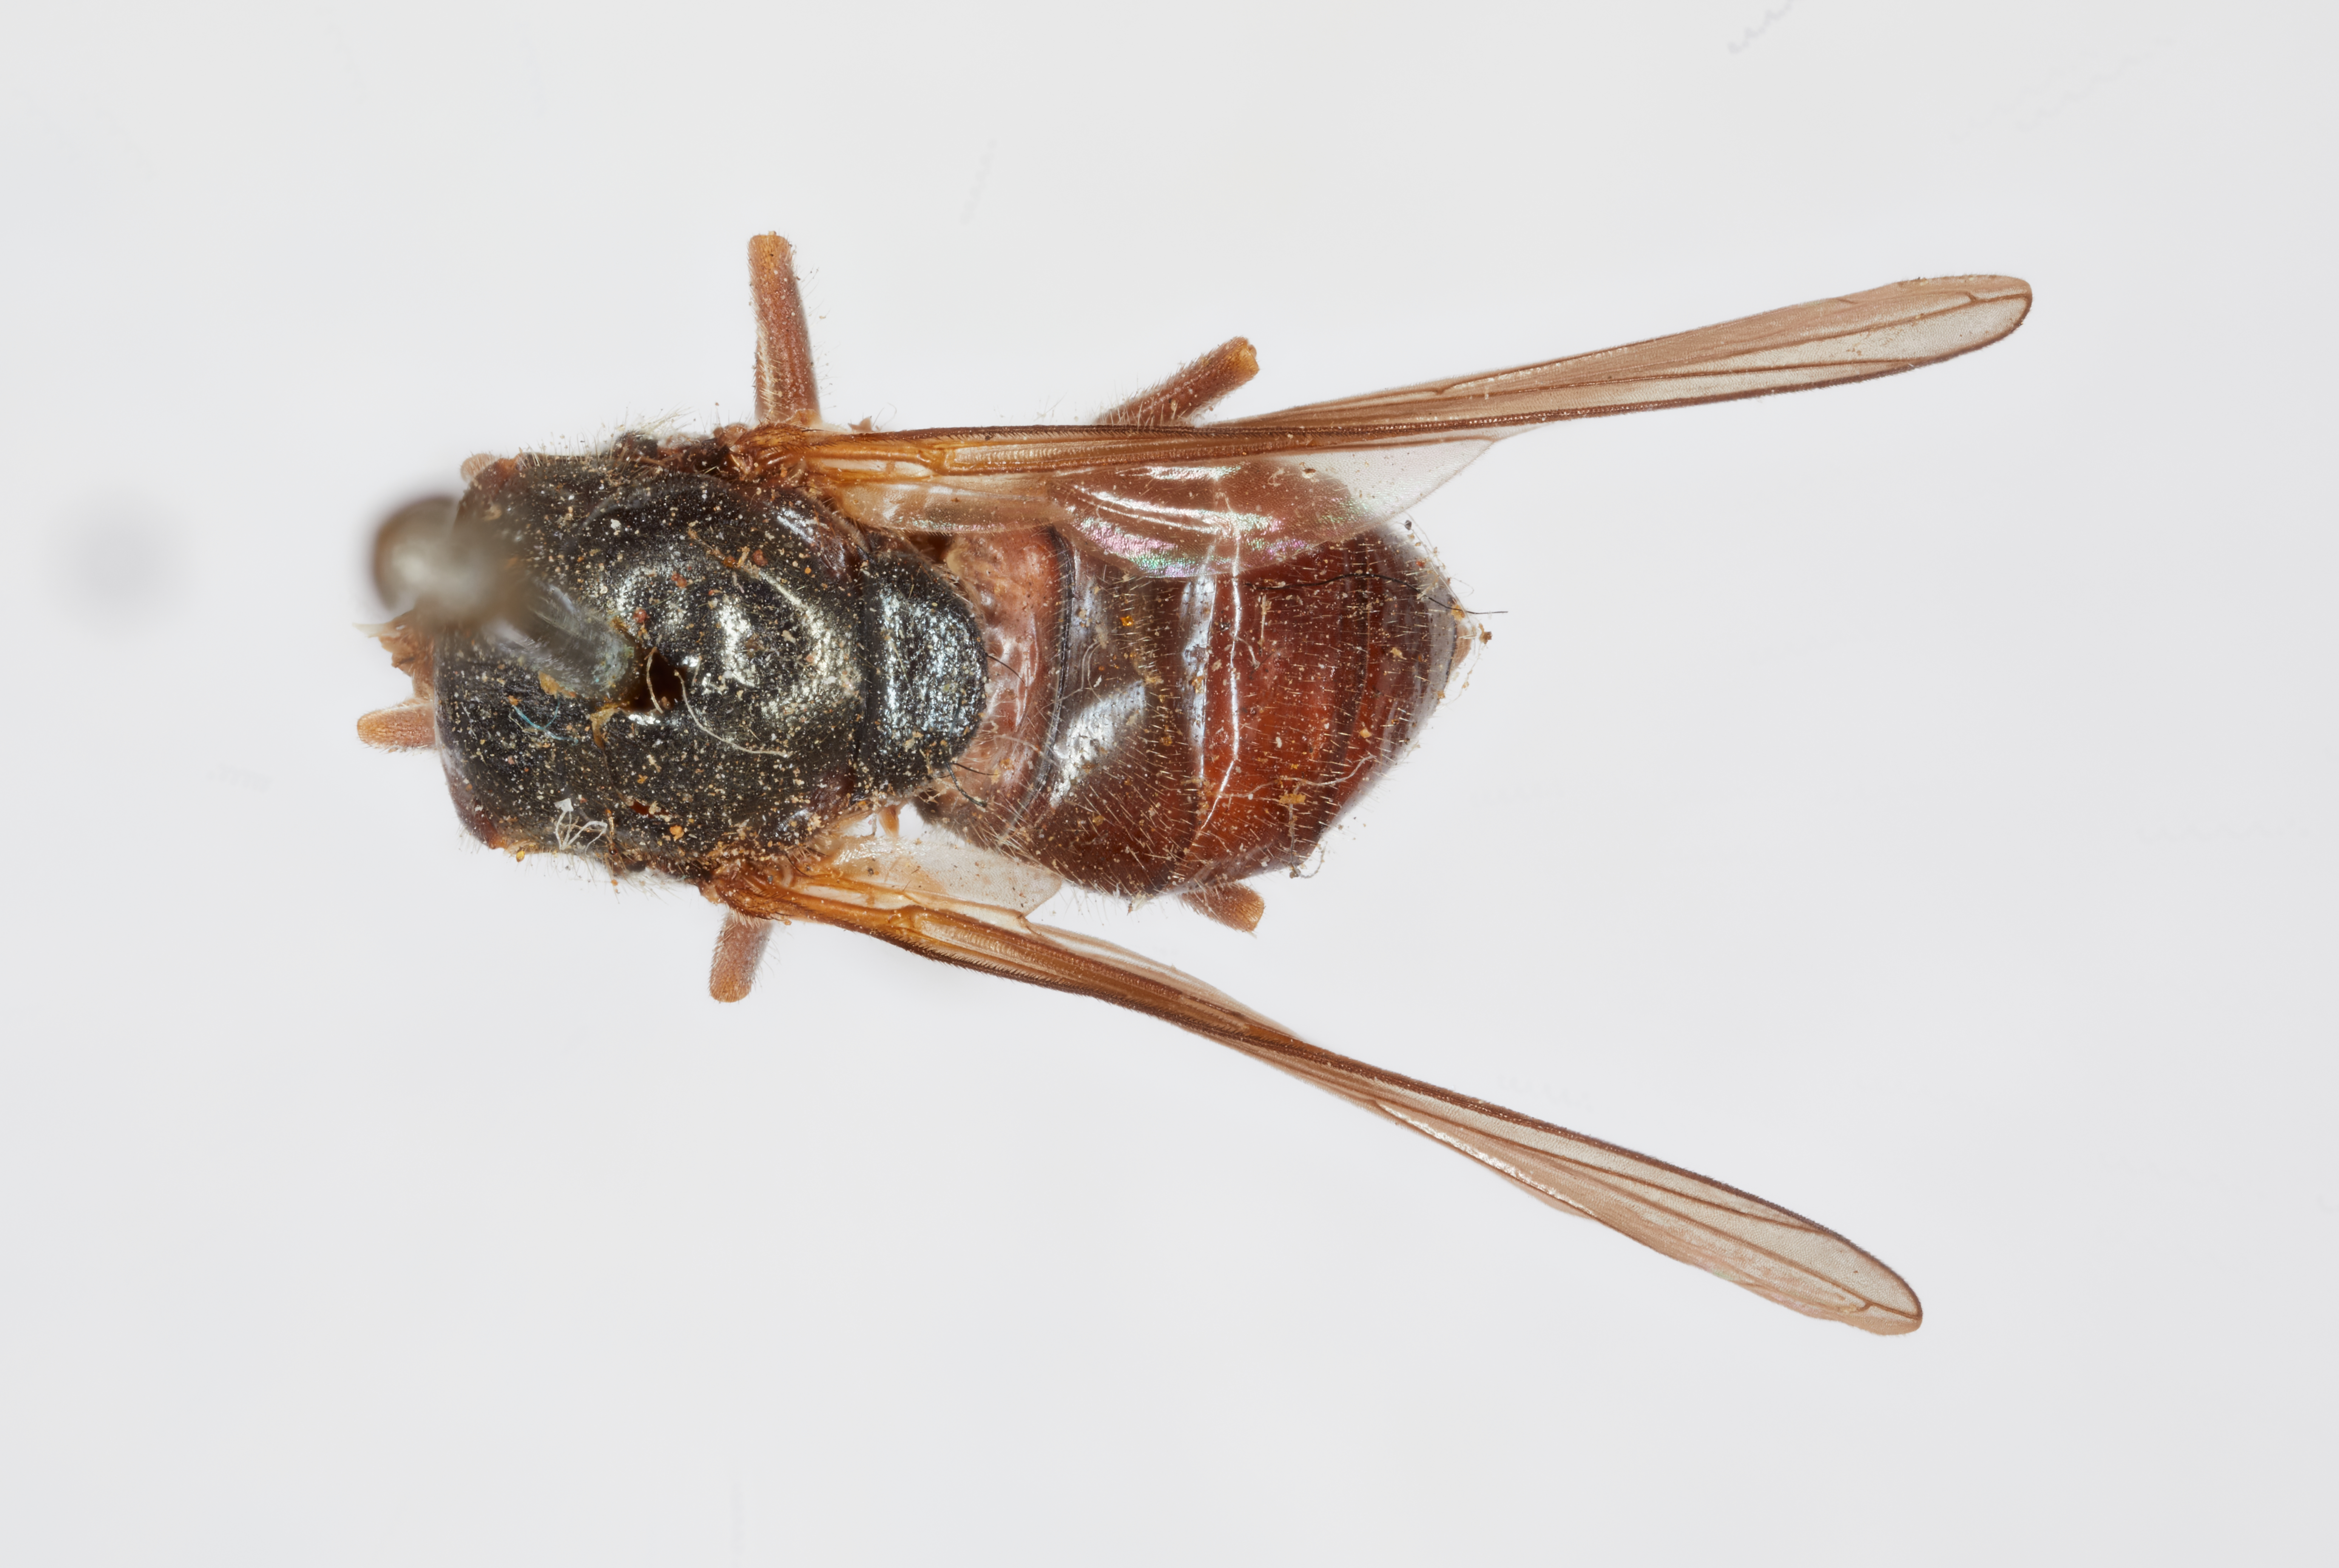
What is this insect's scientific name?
Chilosia petulca
